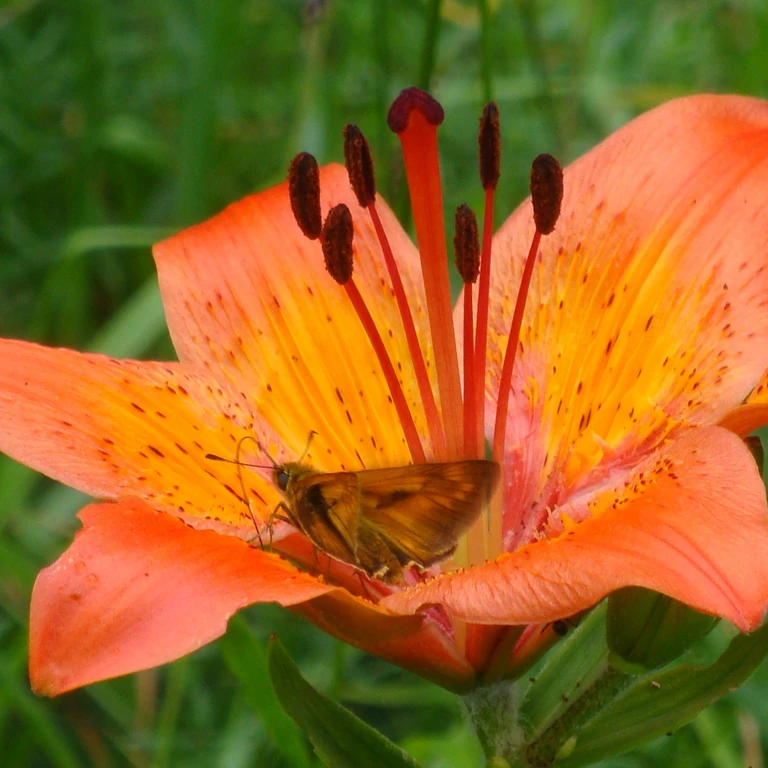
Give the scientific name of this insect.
Ochlodes sylvanus (also Ochlodes venata)
